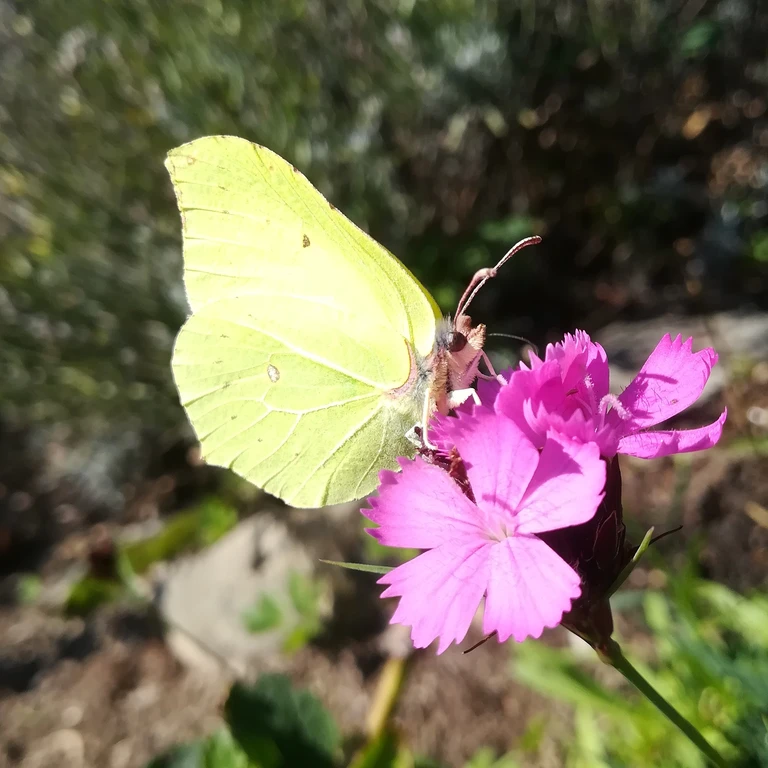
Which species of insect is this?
Gonepteryx rhamni
